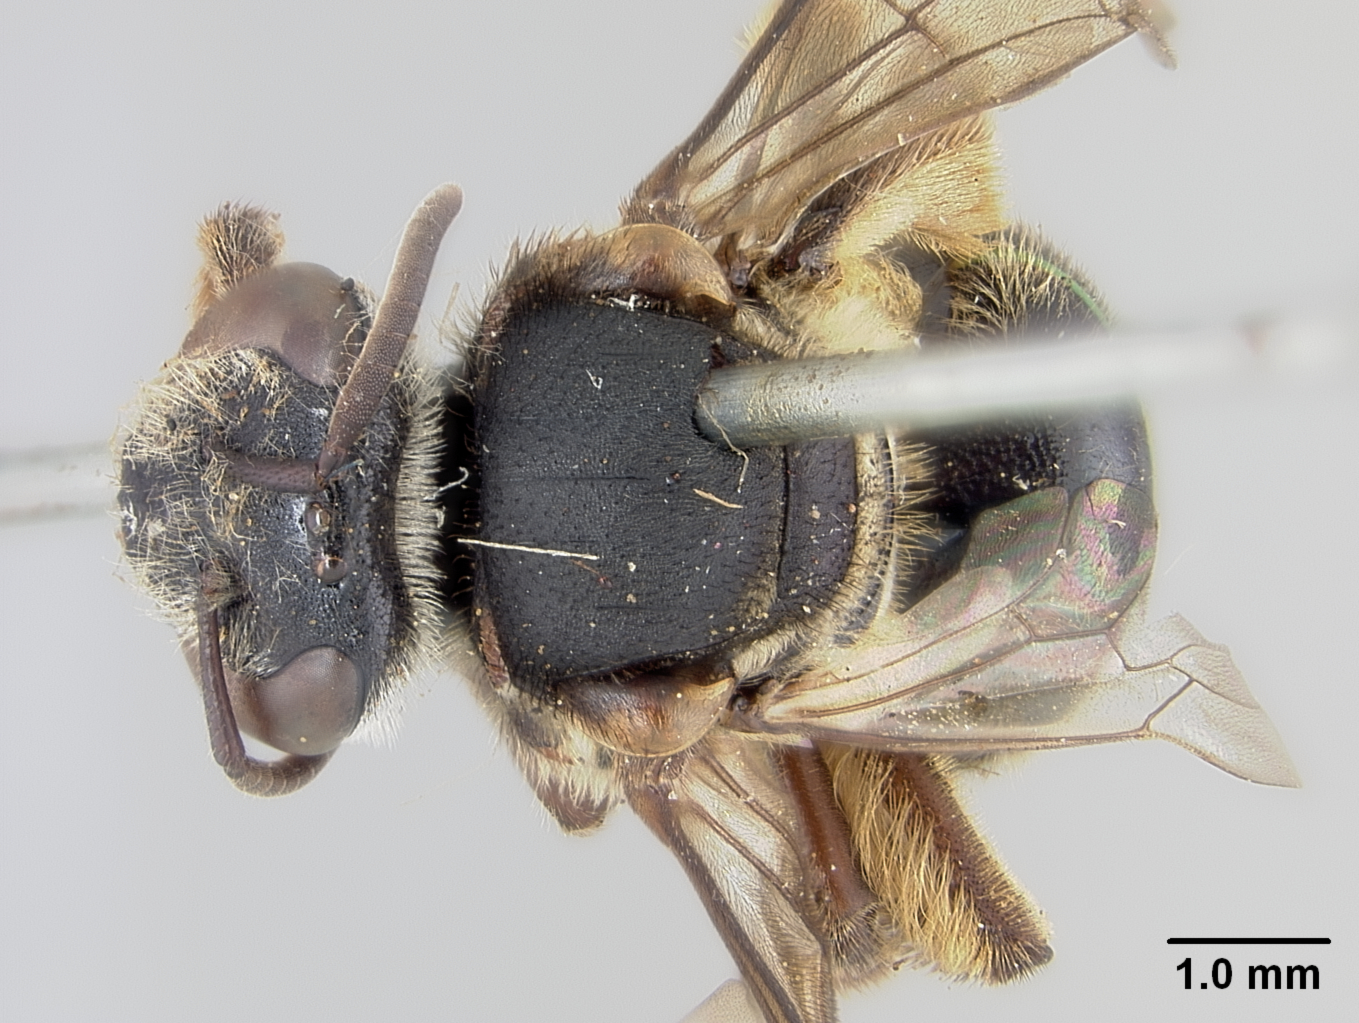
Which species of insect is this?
Nomia selangorensis
